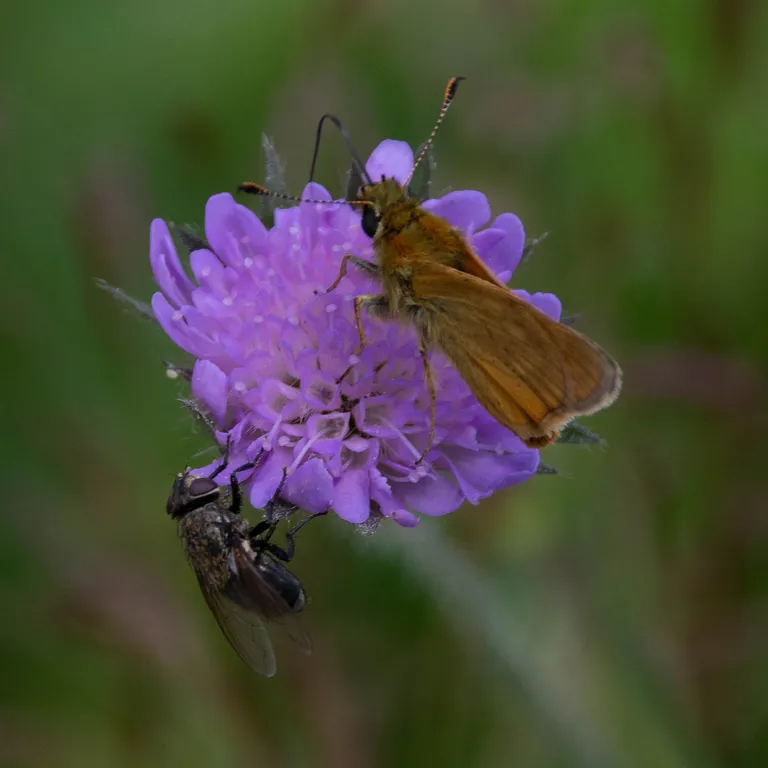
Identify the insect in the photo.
Ochlodes sylvanus (also Ochlodes venata)
